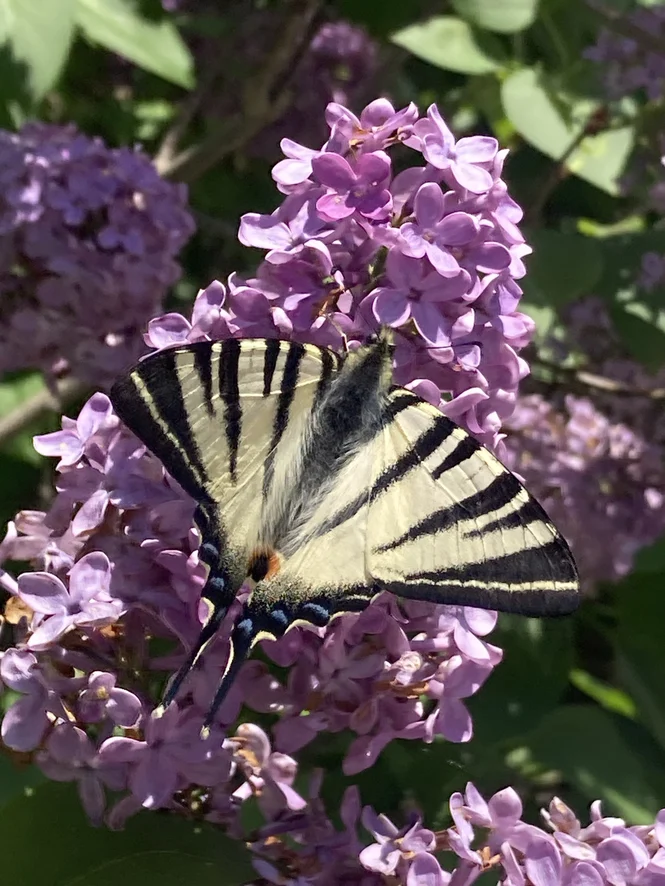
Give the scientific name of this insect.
Iphiclides podalirius
